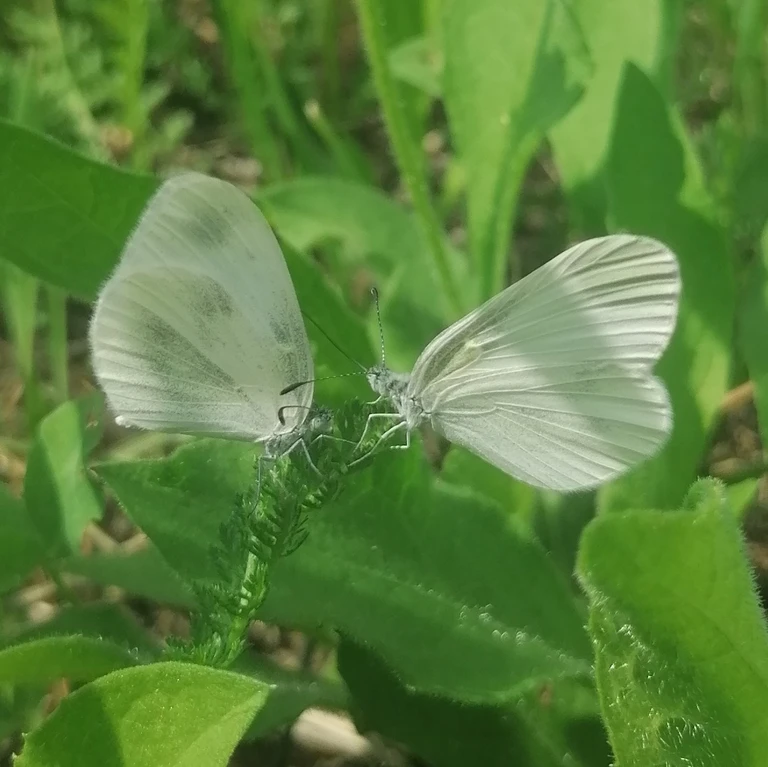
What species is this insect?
Leptidea sinapis/juvernica
